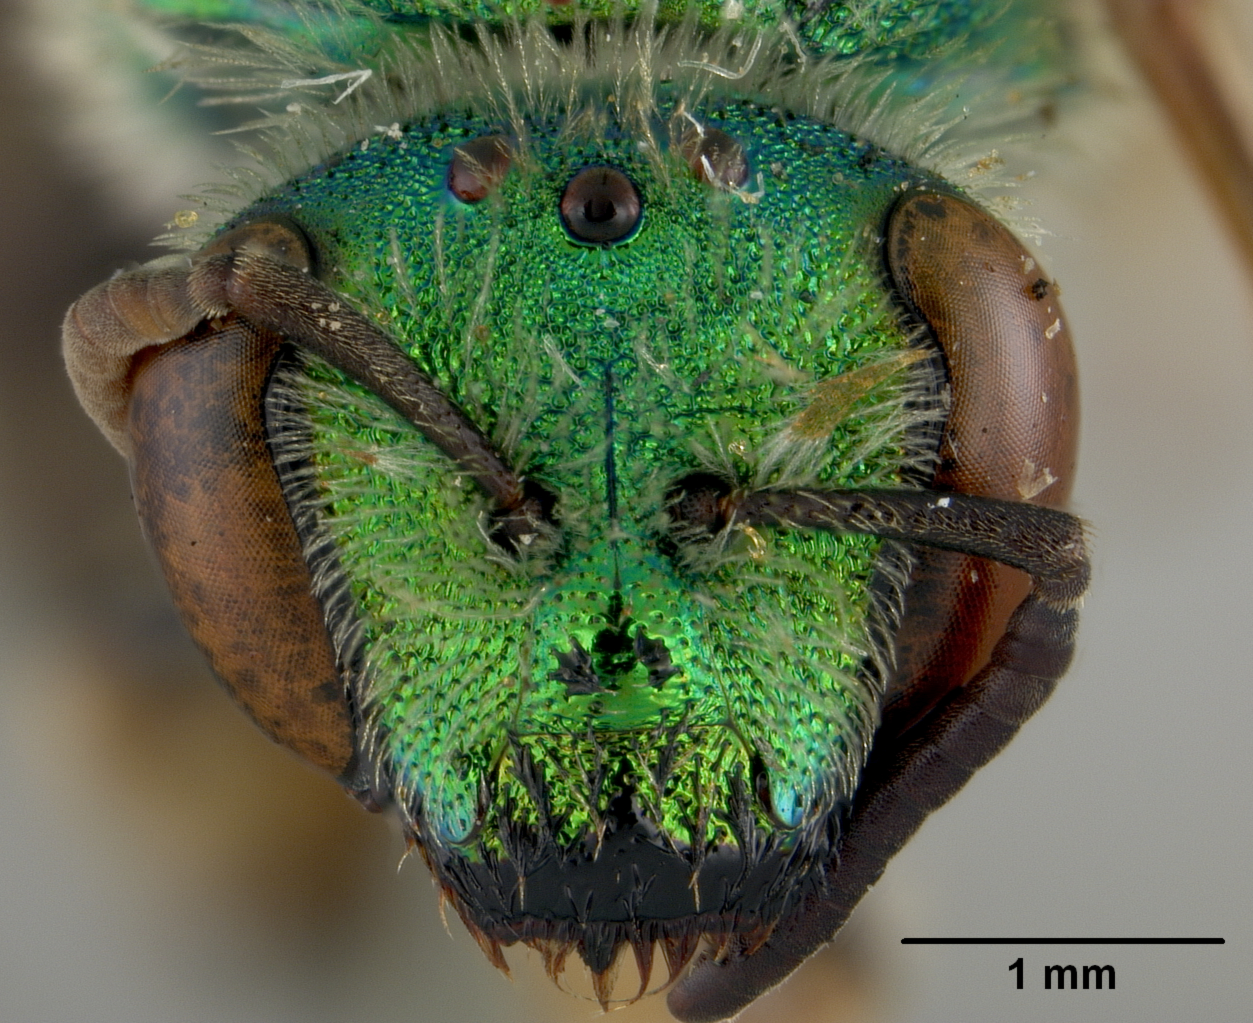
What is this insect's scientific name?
Agapostemon tyleri
